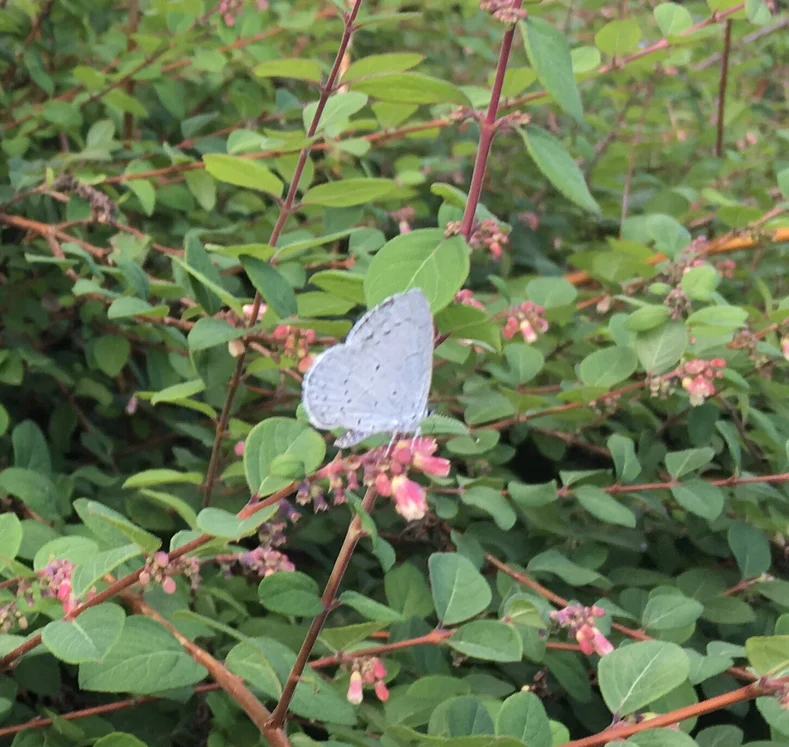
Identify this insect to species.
Celastrina argiolus
